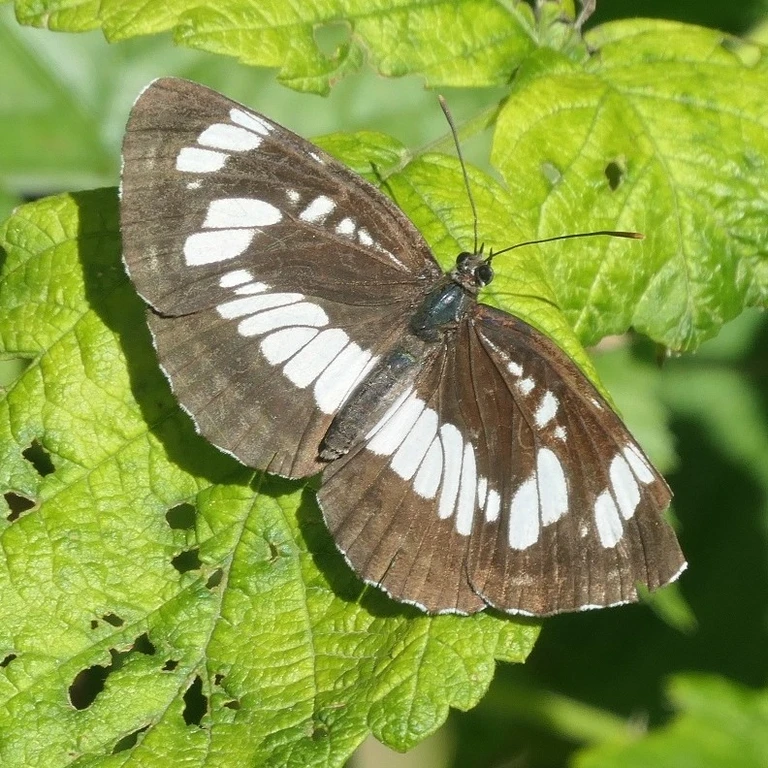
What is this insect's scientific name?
Neptis rivularis
